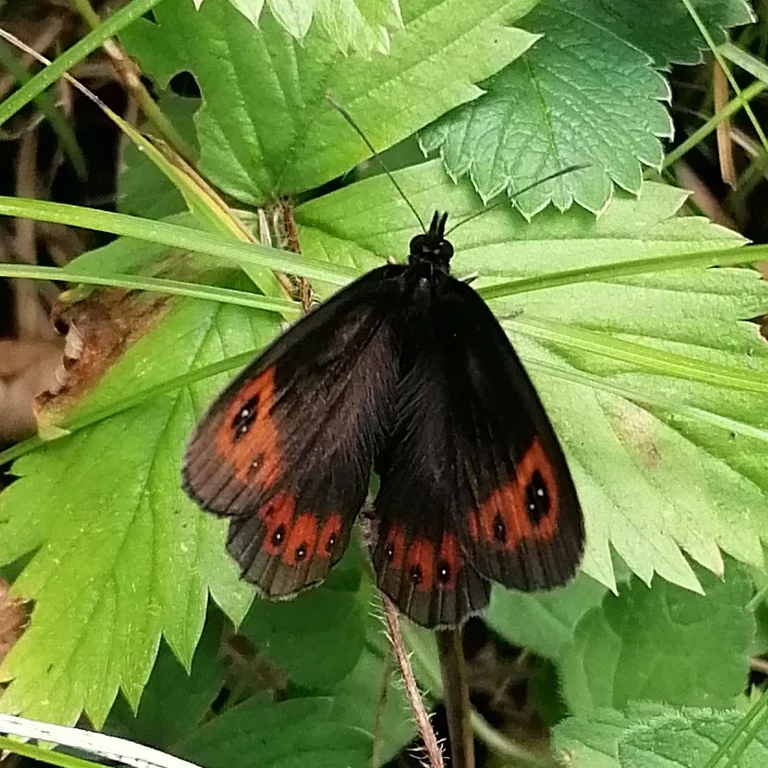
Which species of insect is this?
Erebia aethiops
